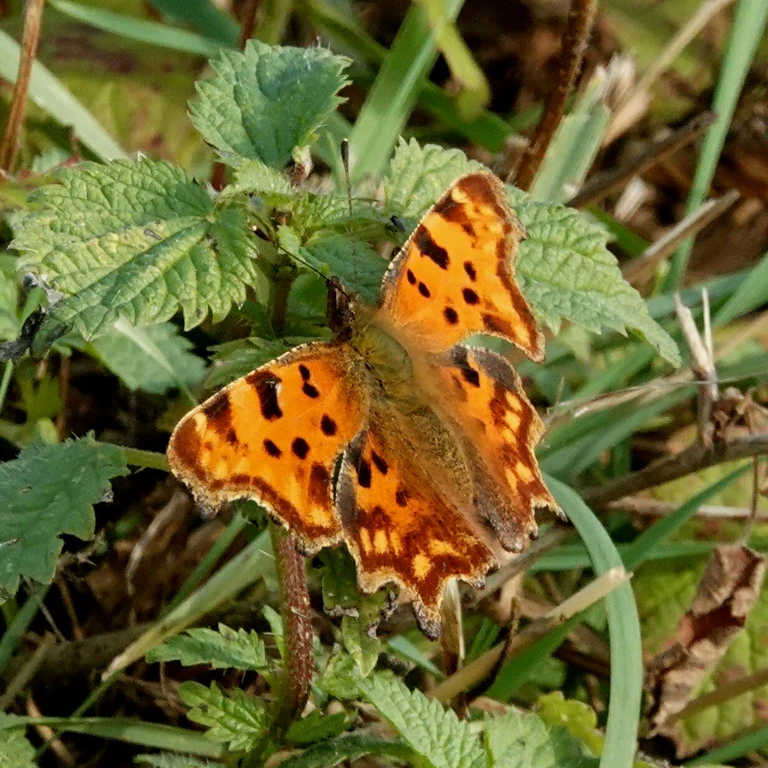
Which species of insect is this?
Polygonia c-album
